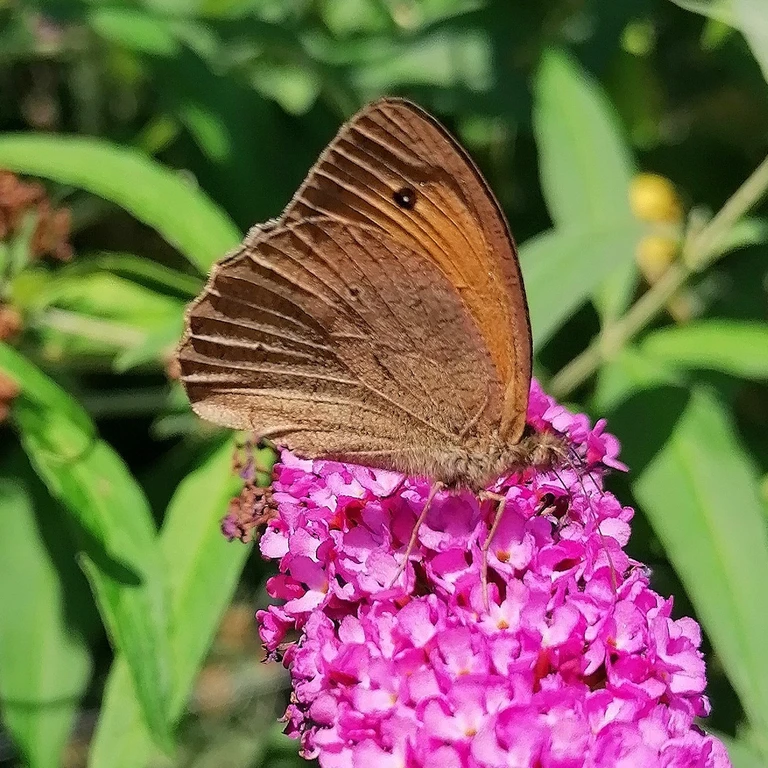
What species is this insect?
Maniola jurtina
